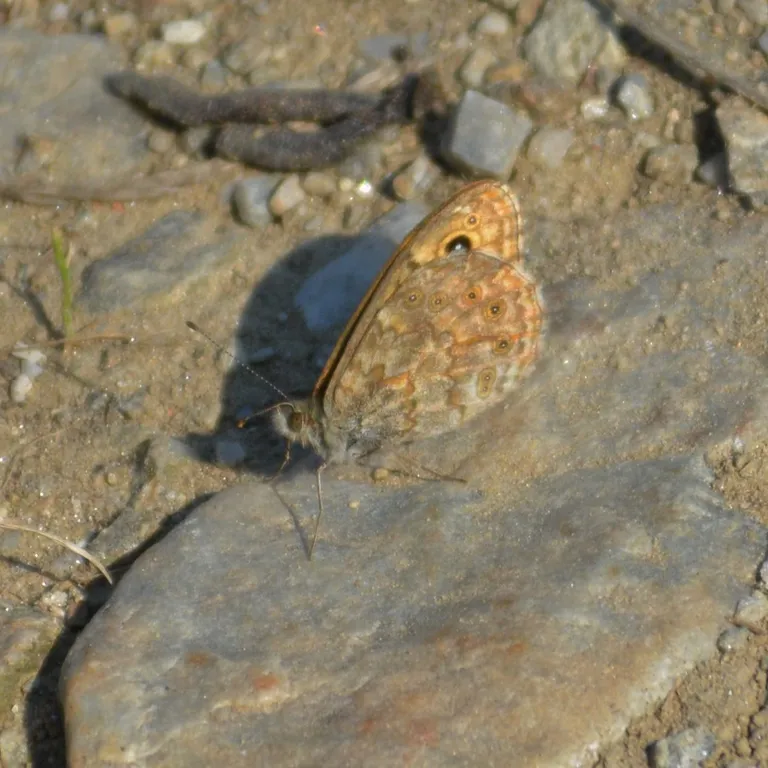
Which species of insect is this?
Lasiommata megera (also Pararge megera)
